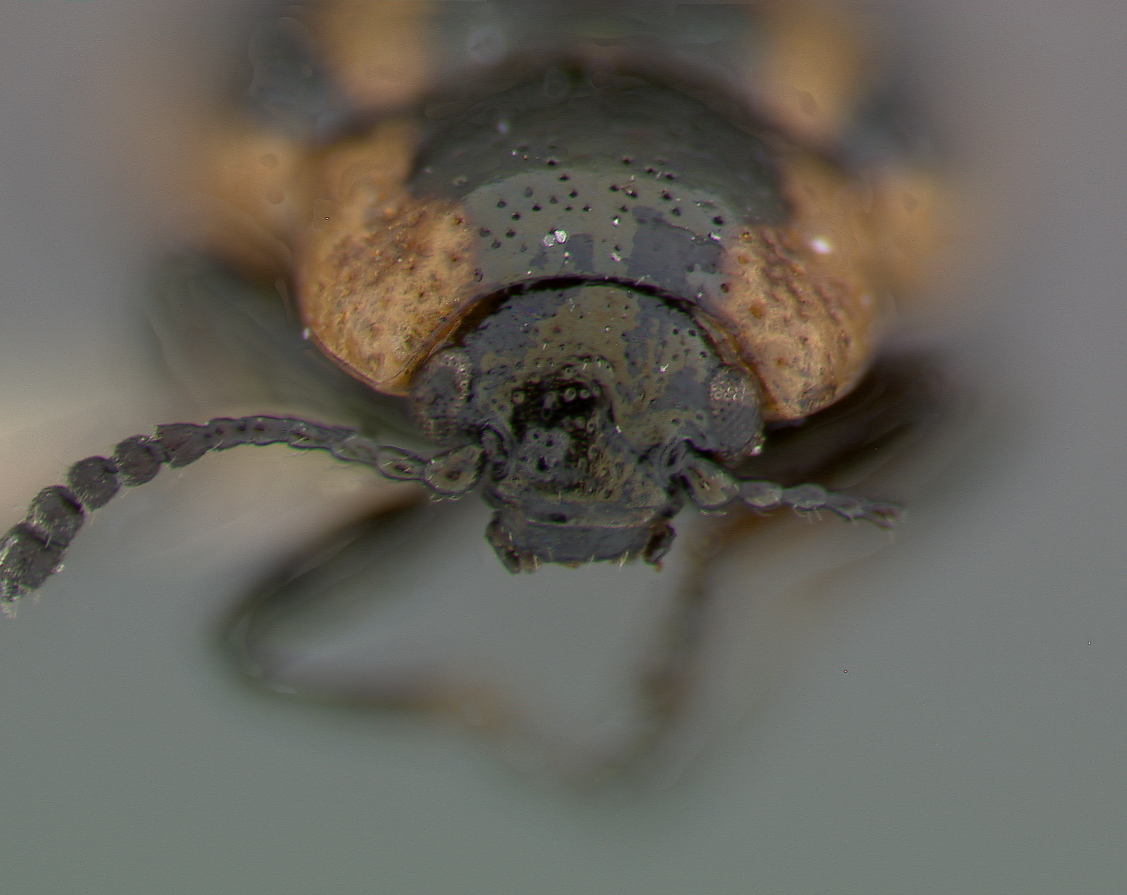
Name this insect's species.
Hydrothassa boreella
